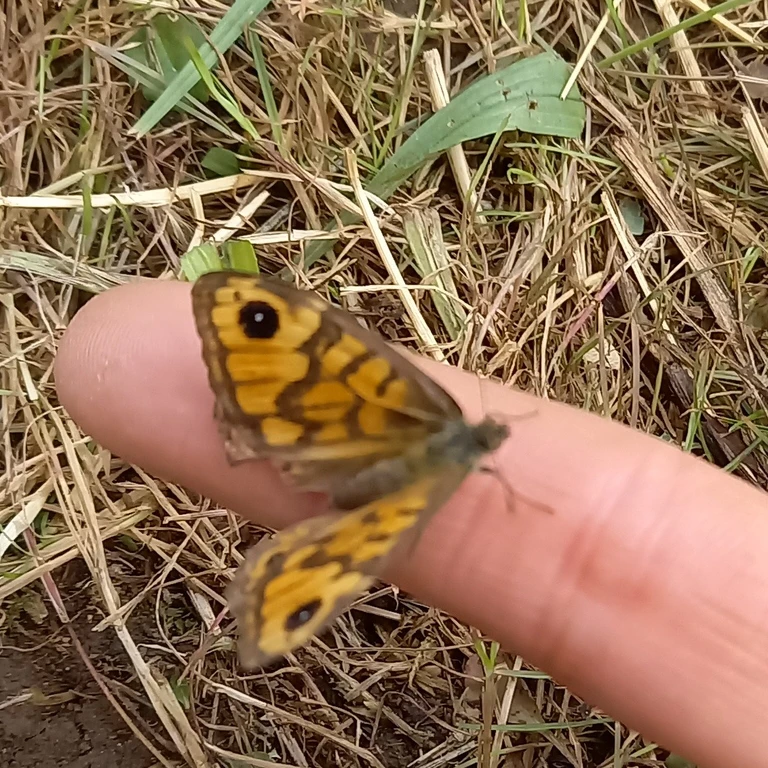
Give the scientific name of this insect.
Lasiommata megera (also Pararge megera)
